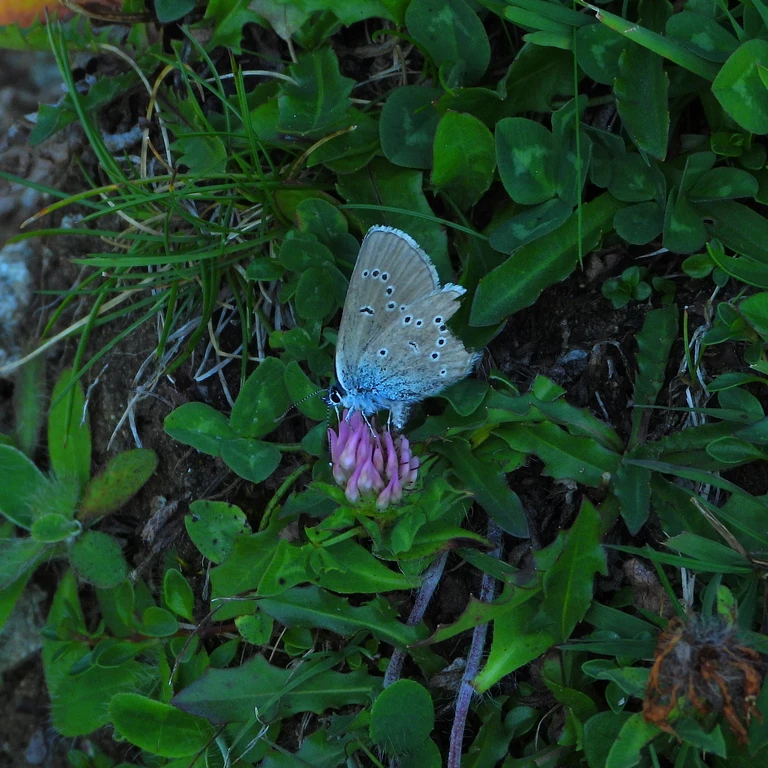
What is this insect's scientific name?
Cyaniris semiargus
